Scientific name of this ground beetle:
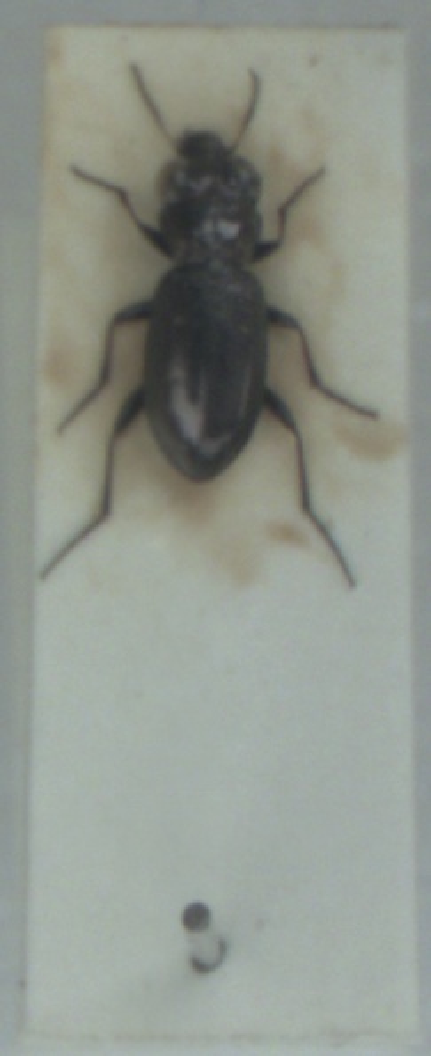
Notiophilus germinyi
